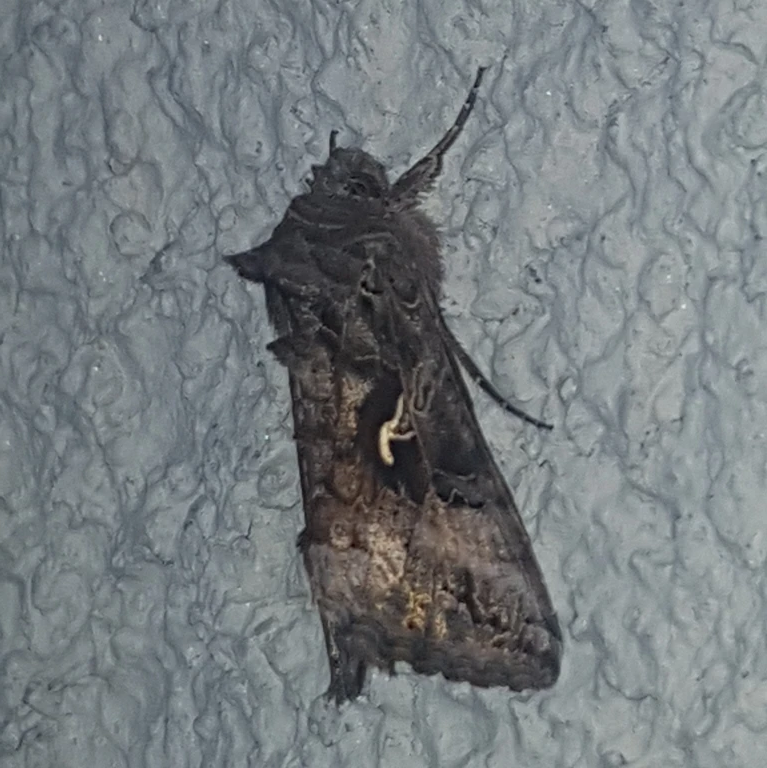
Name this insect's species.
Autographa gamma
